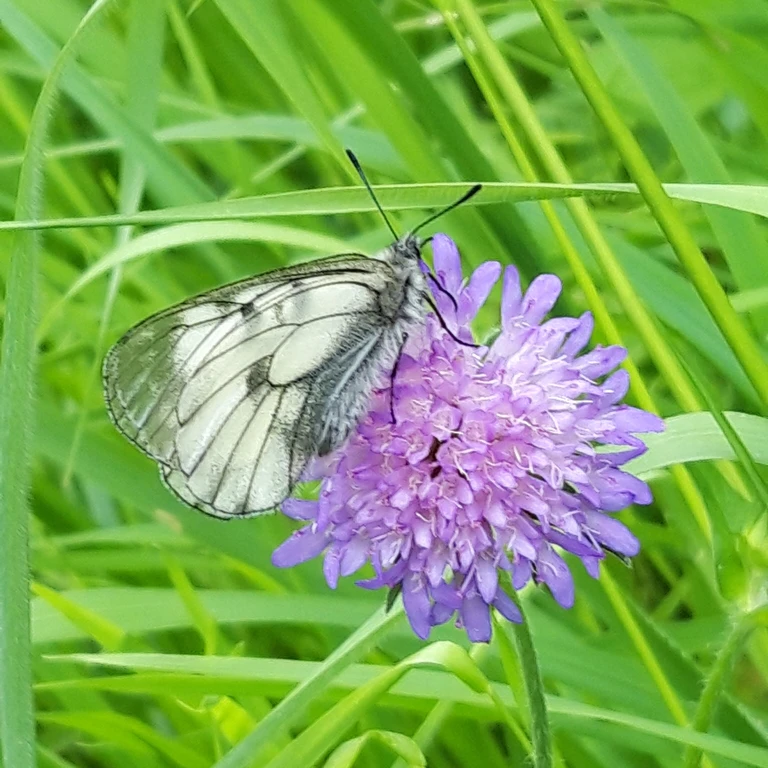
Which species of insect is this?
Parnassius mnemosyne
